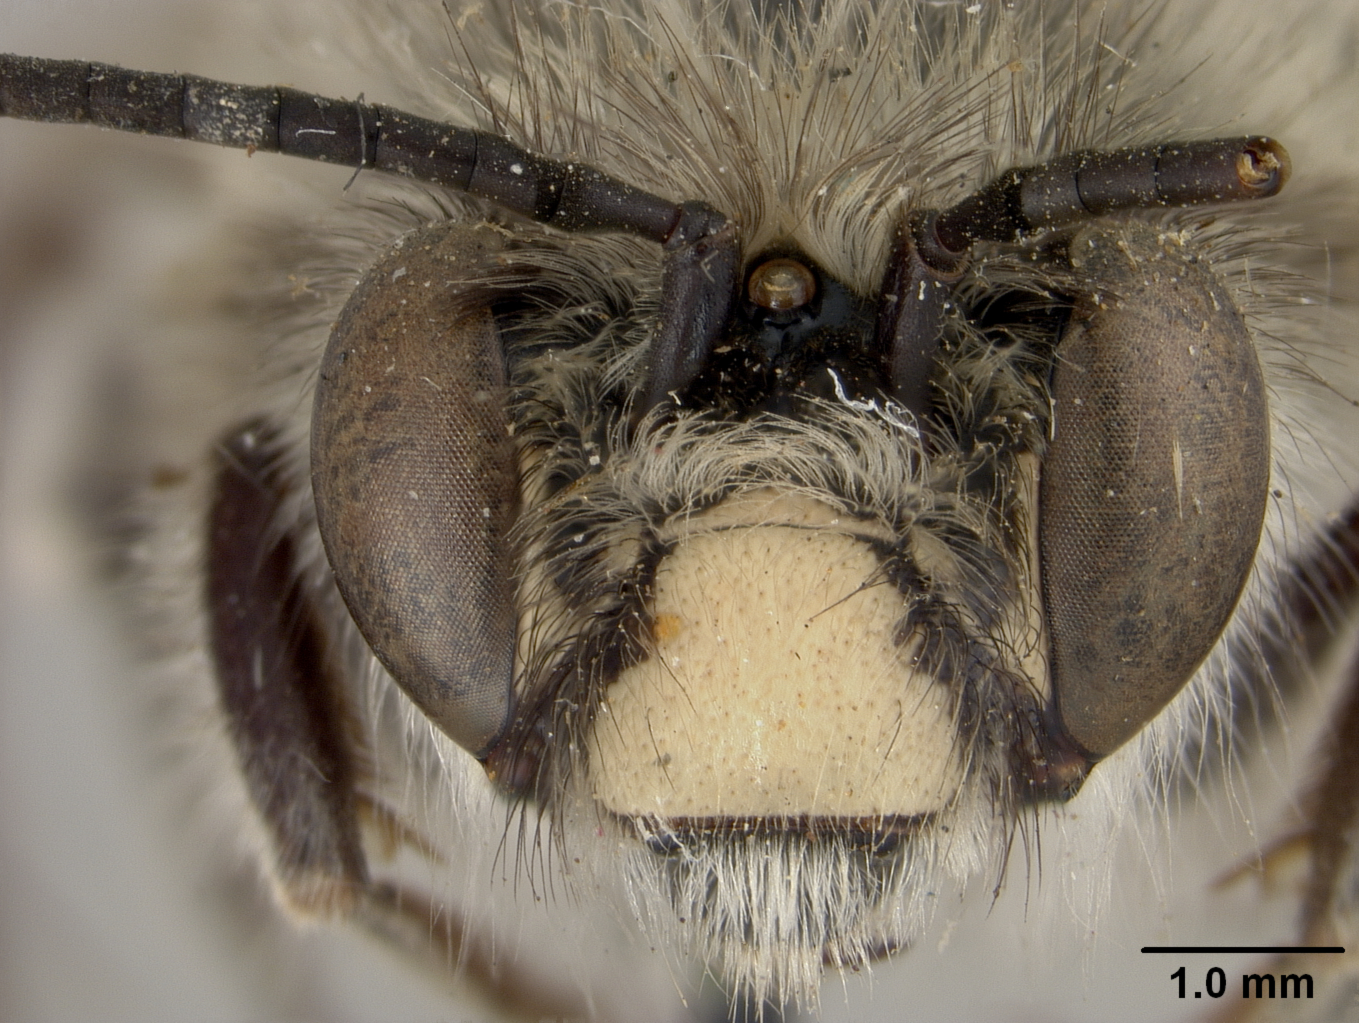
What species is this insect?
Emphoropsis murihirta
